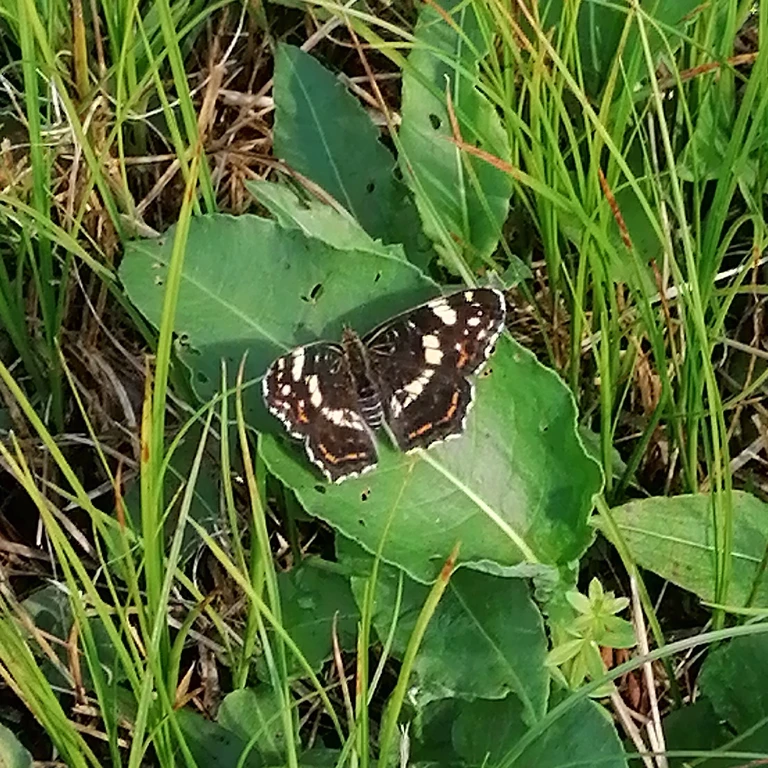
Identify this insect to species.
Araschnia levana
